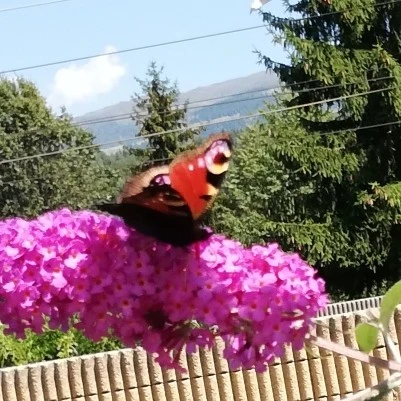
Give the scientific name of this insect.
Aglais io
